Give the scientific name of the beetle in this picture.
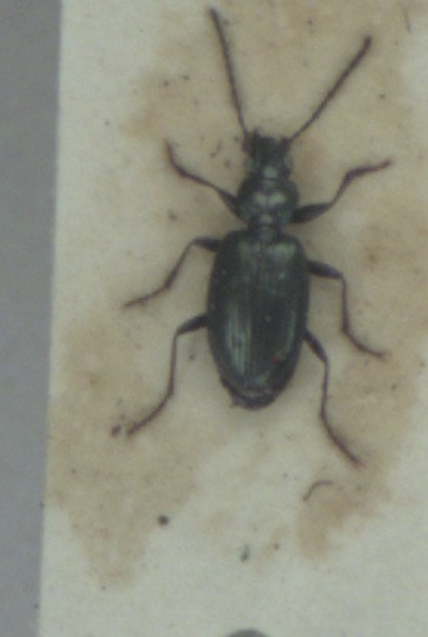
Bembidion geniculatum
